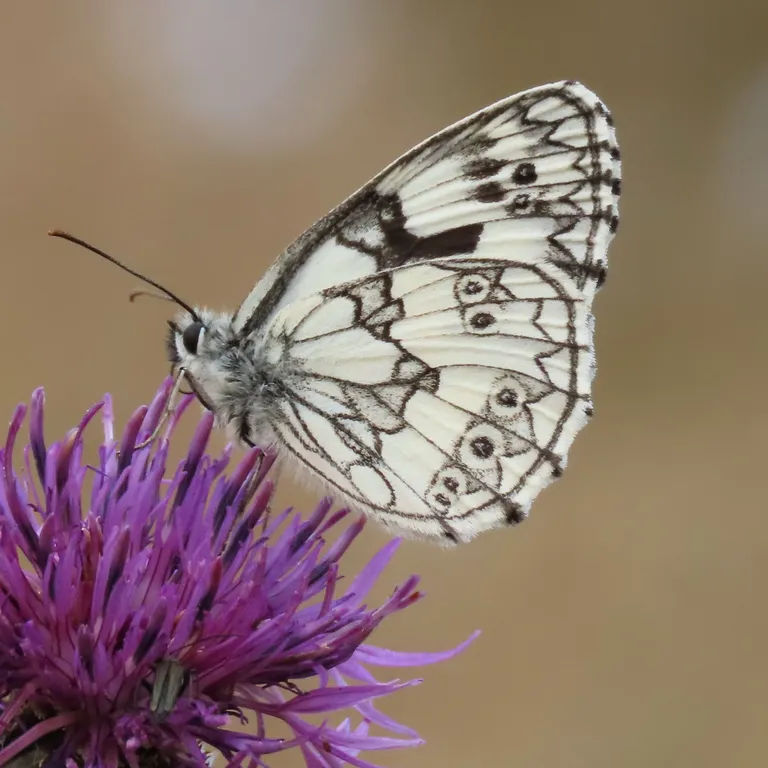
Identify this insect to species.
Melanargia galathea
